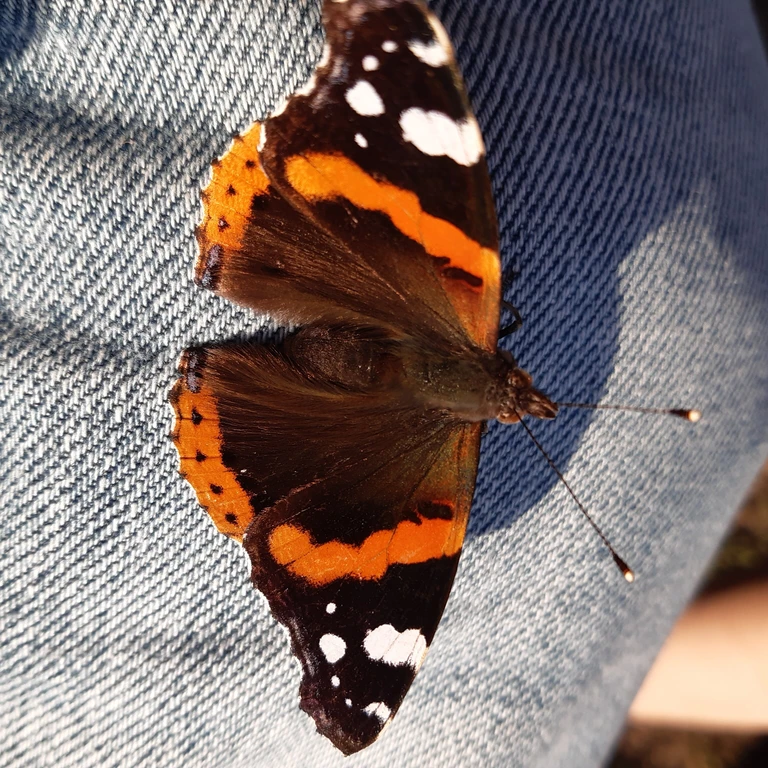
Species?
Vanessa atalanta
